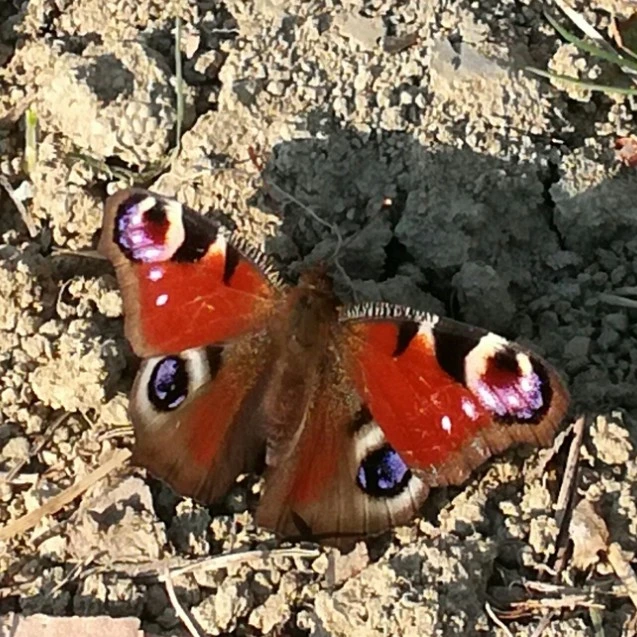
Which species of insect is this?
Aglais io
